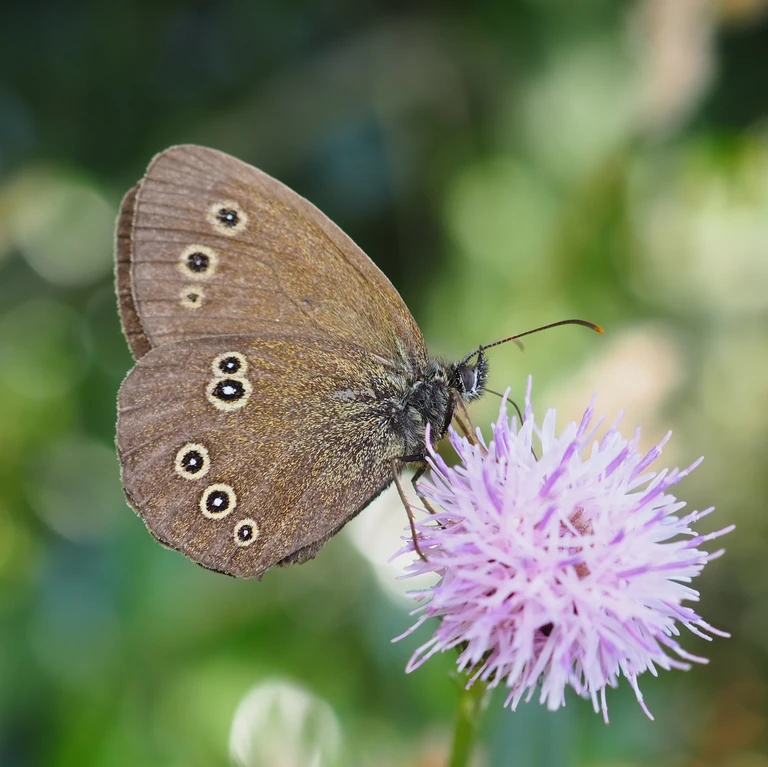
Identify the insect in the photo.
Aphantopus hyperantus
